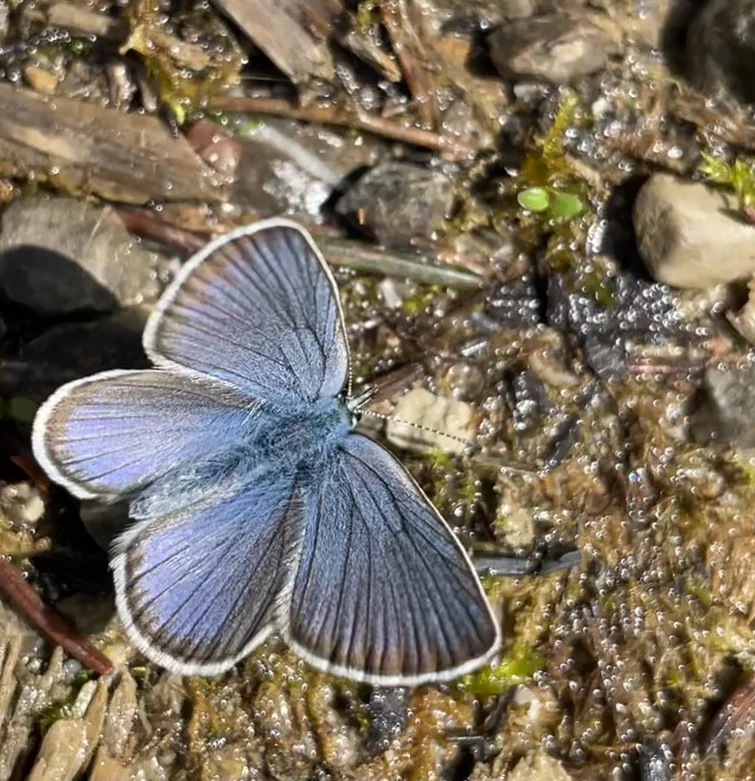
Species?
Cyaniris semiargus
